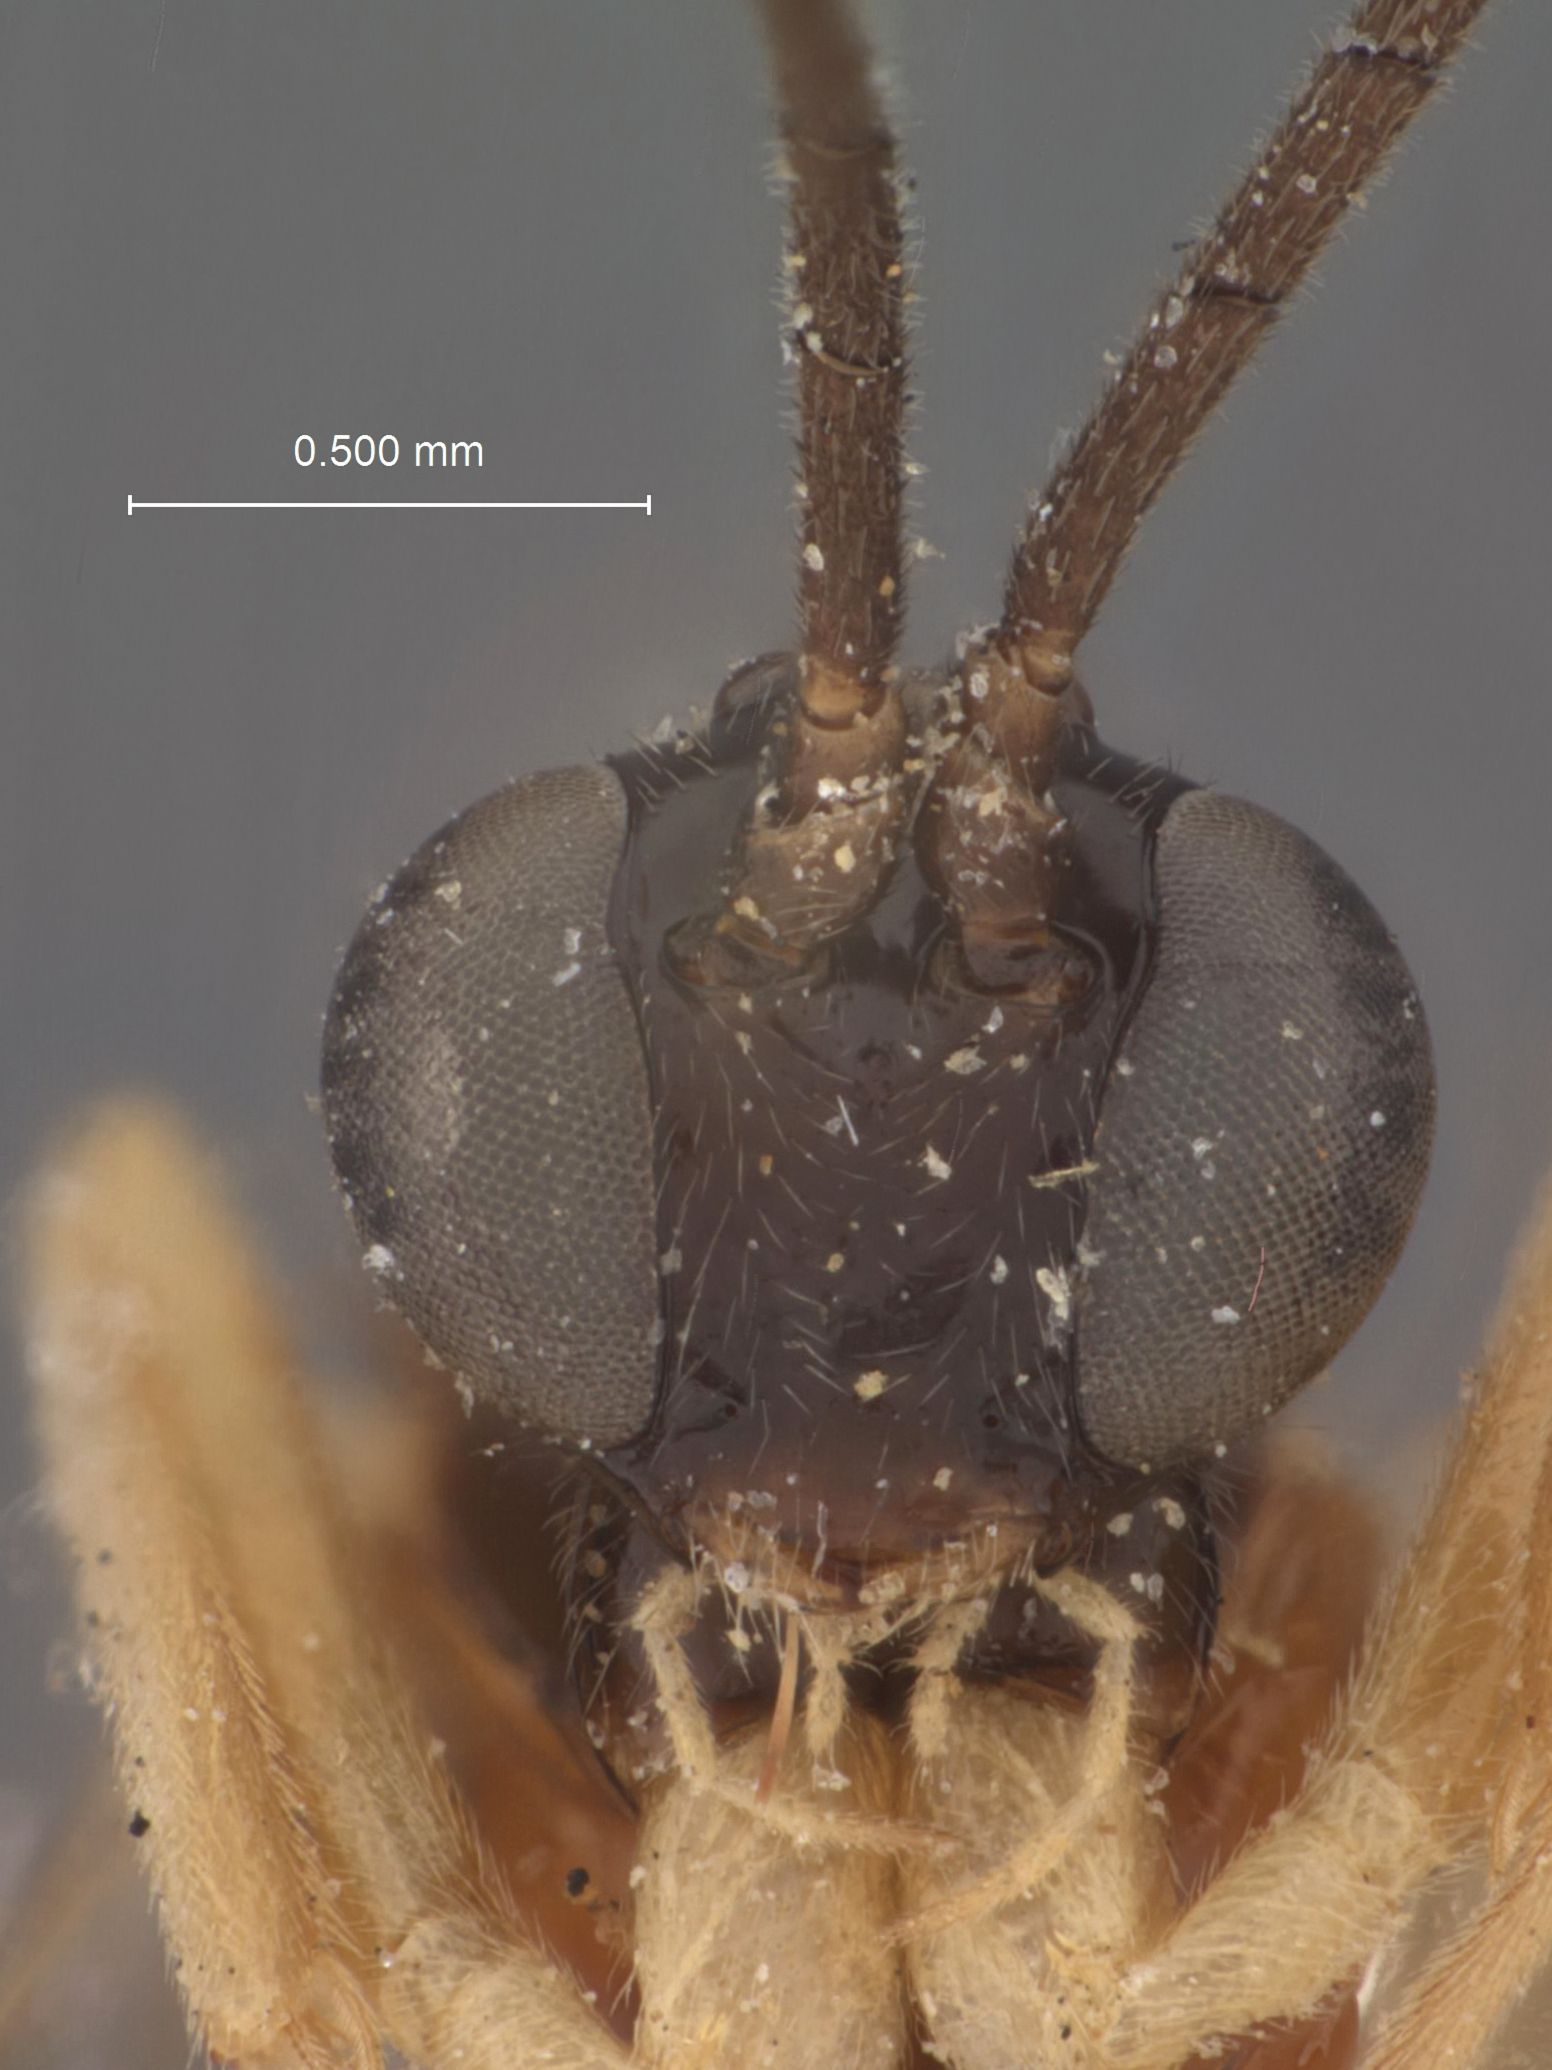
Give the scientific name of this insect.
Polysphincta koebelei
